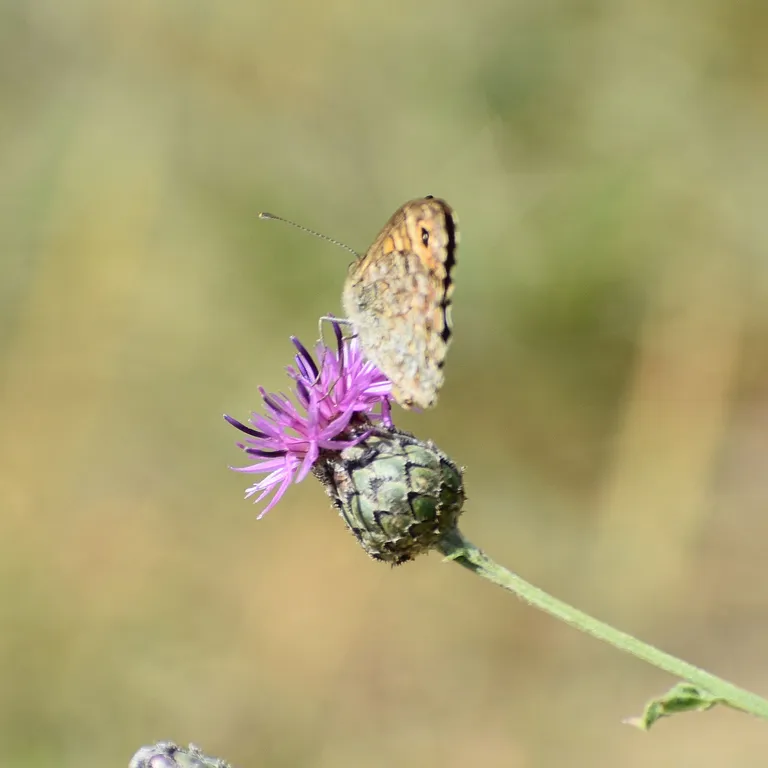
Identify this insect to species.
Lasiommata megera (also Pararge megera)
